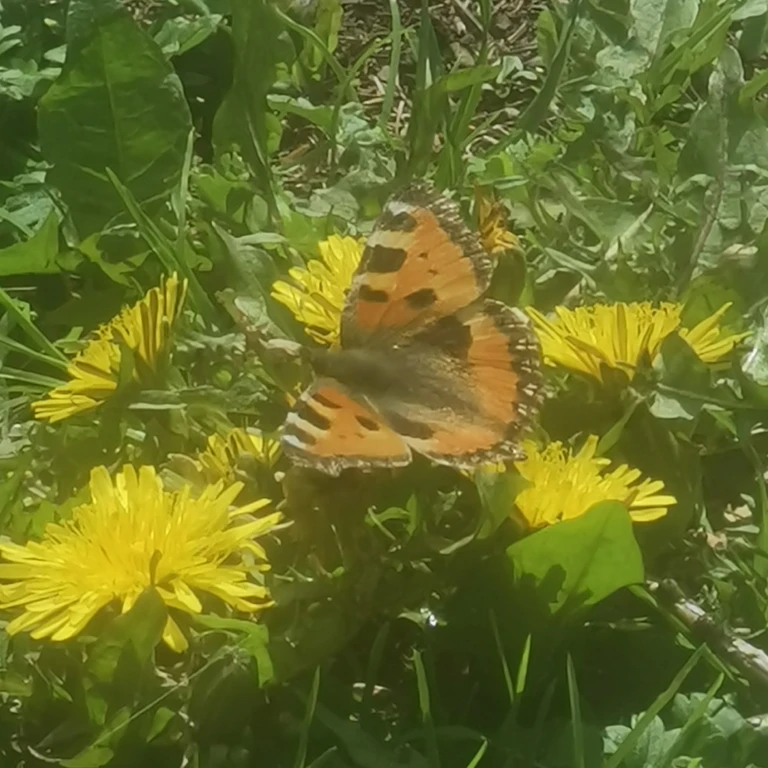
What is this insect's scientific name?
Aglais urticae
